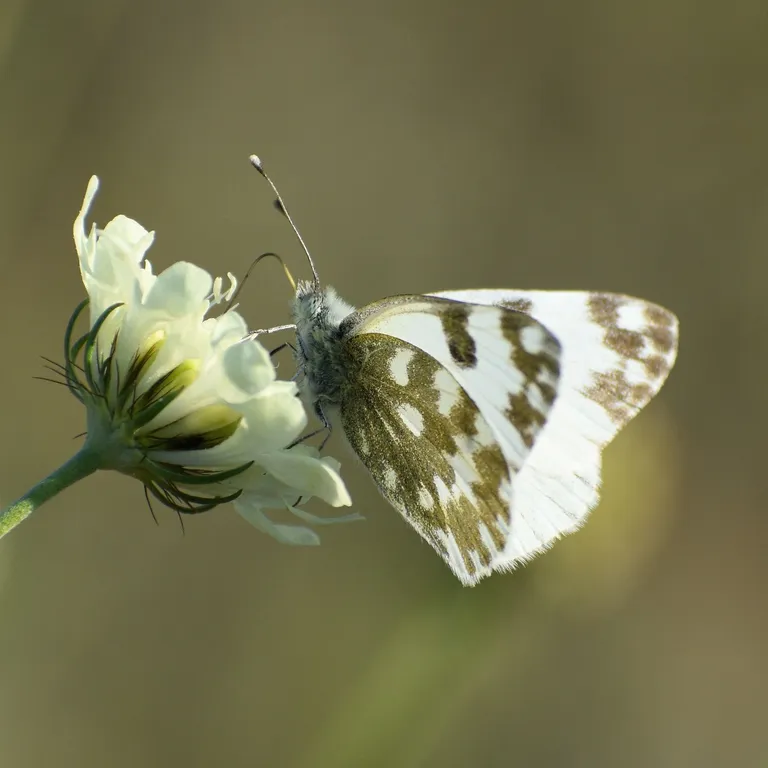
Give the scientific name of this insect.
Pontia edusa
